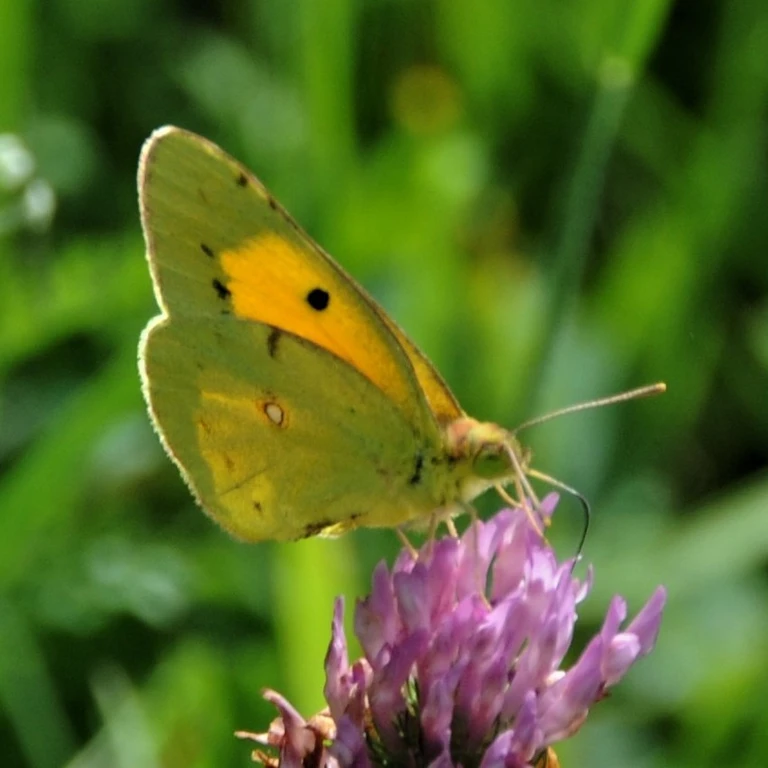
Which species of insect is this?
Colias croceus
